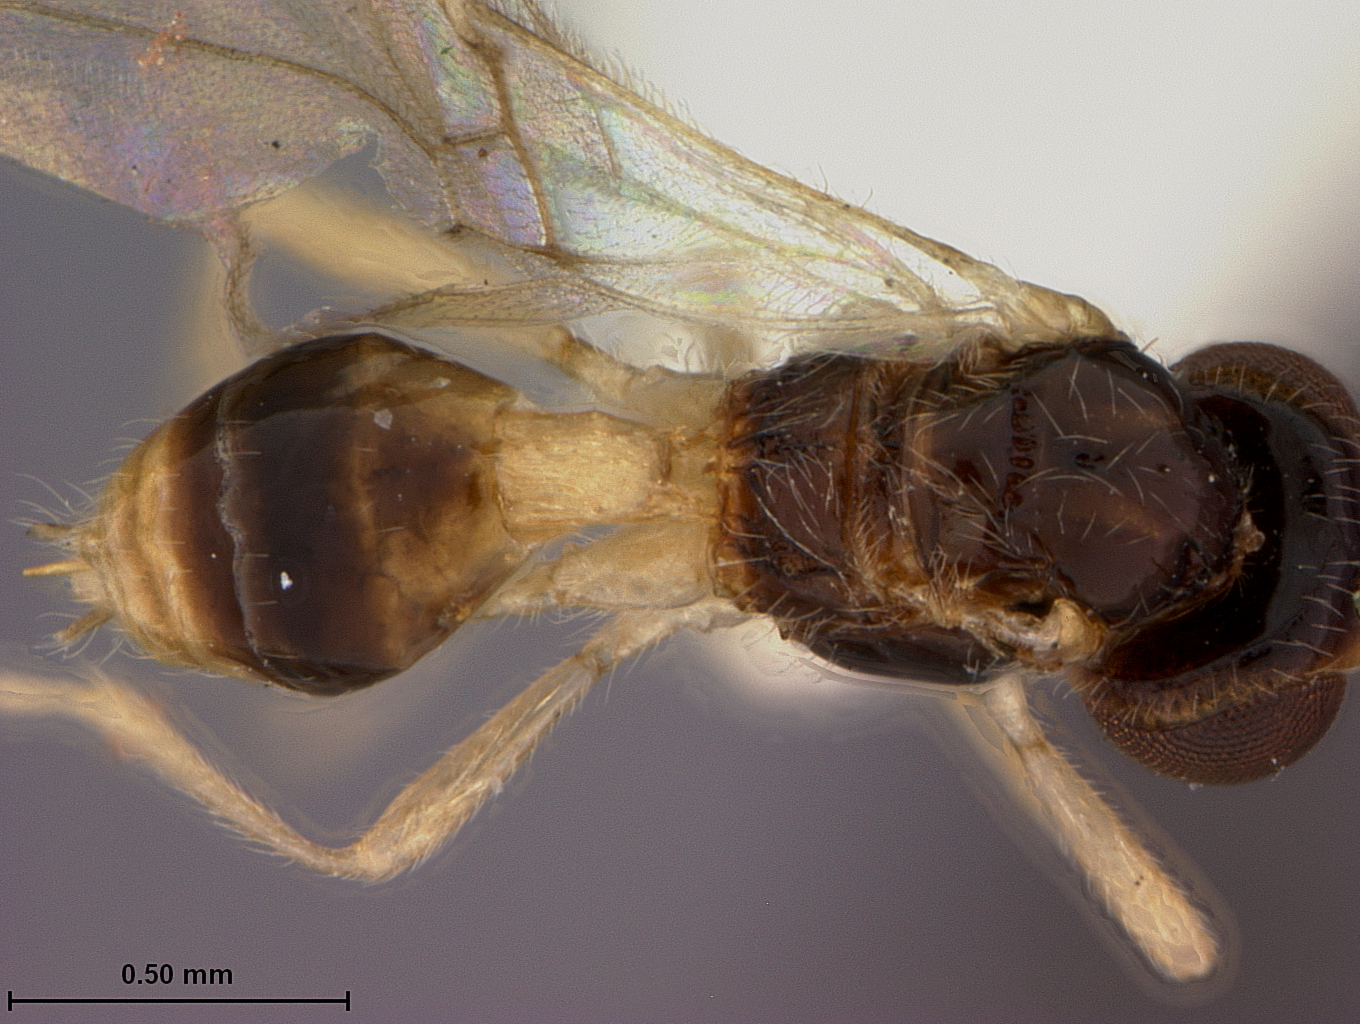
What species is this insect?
Neopius inaequalis
